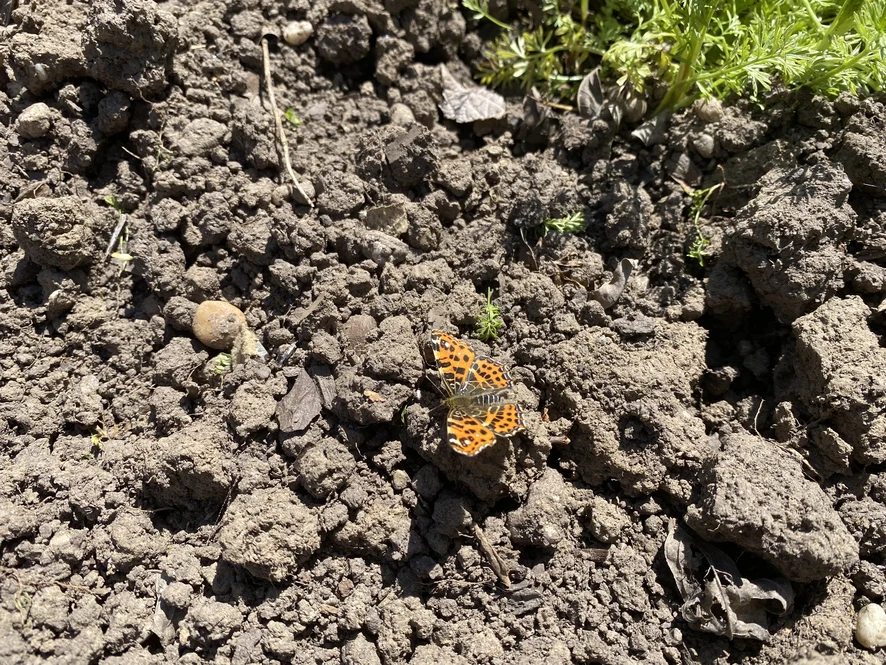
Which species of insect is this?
Araschnia levana
